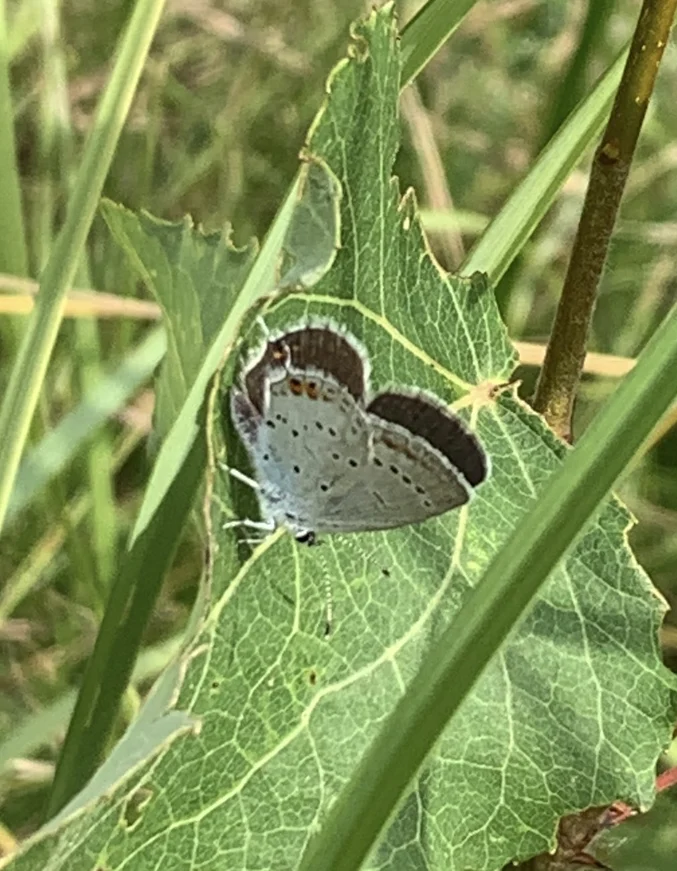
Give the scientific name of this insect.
Cupido argiades (also Elkalyce argiades)
